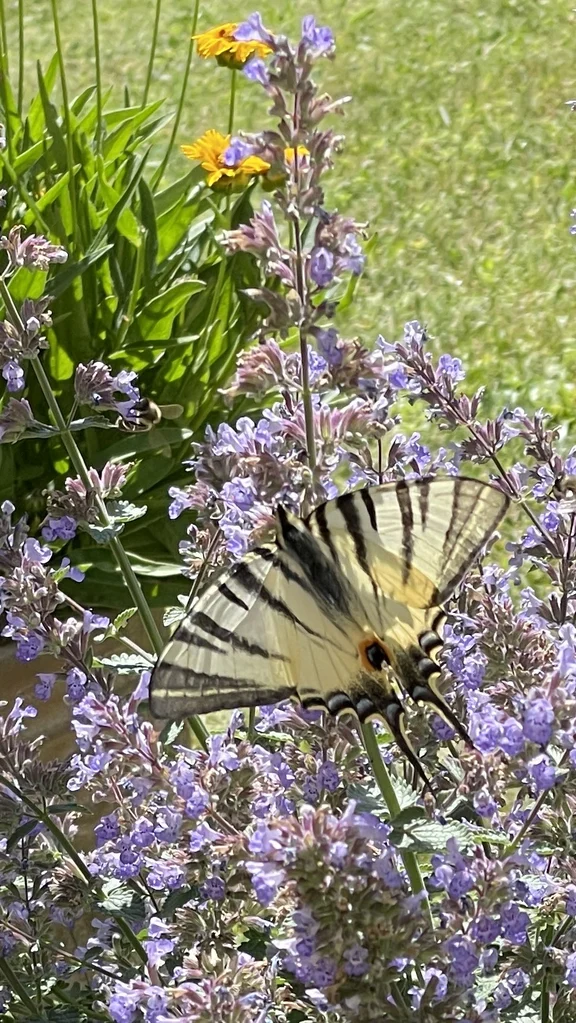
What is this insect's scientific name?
Iphiclides podalirius
